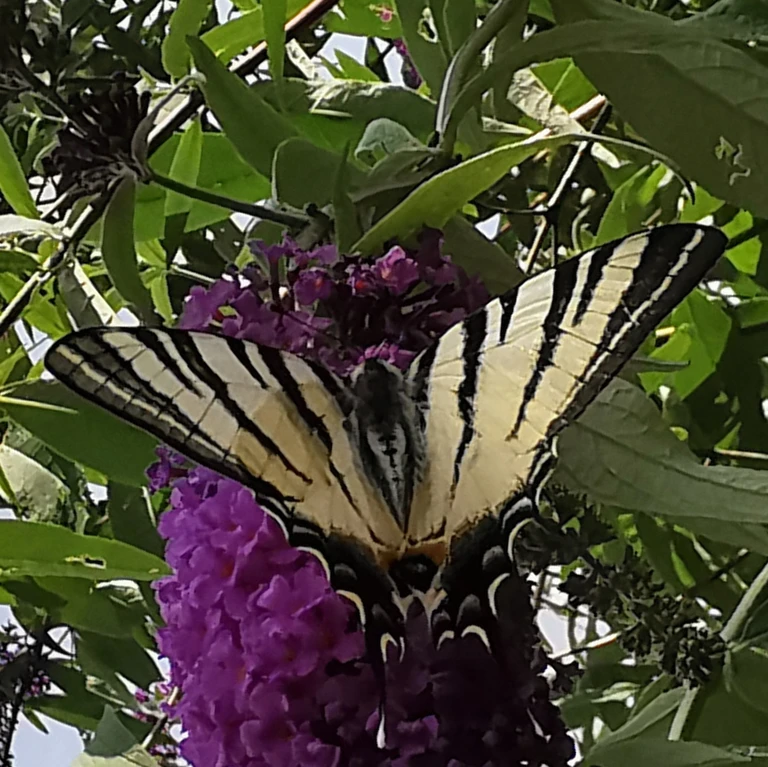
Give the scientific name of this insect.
Iphiclides podalirius
